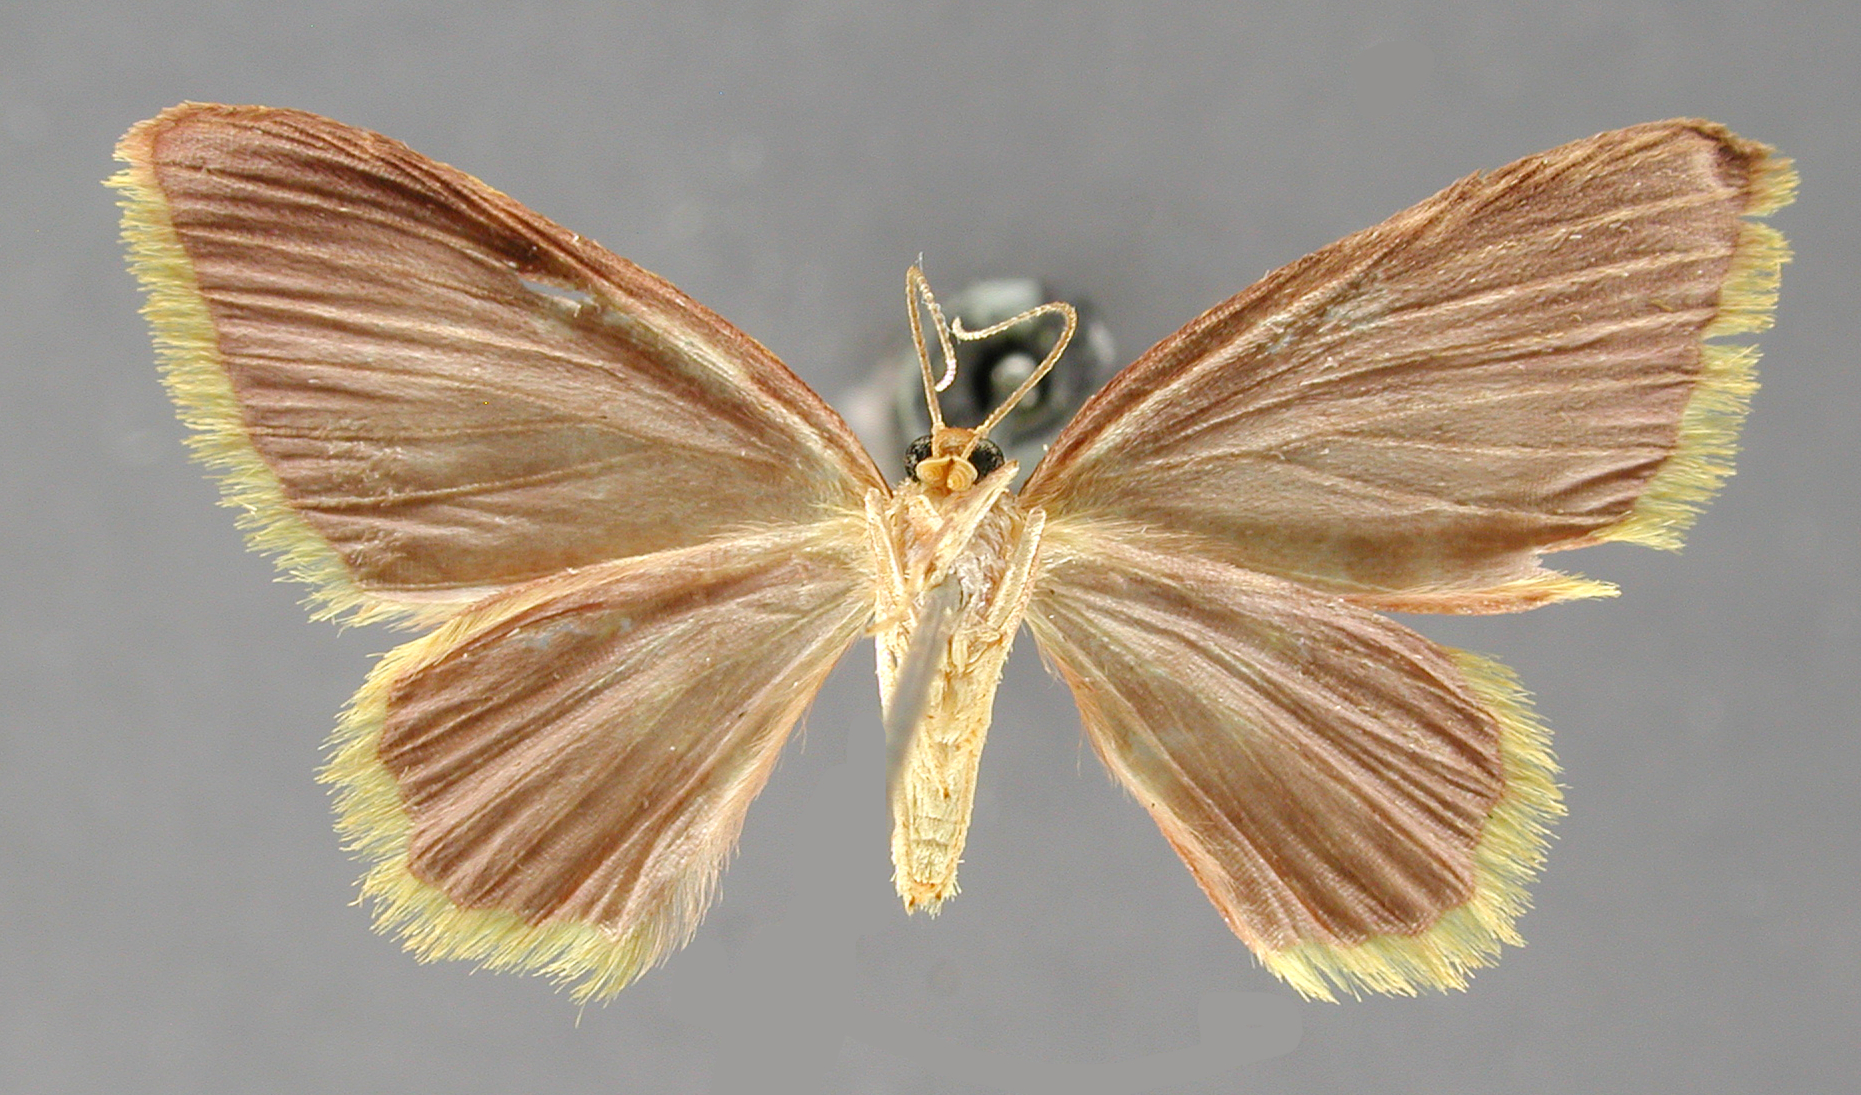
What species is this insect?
Cambogia naias
